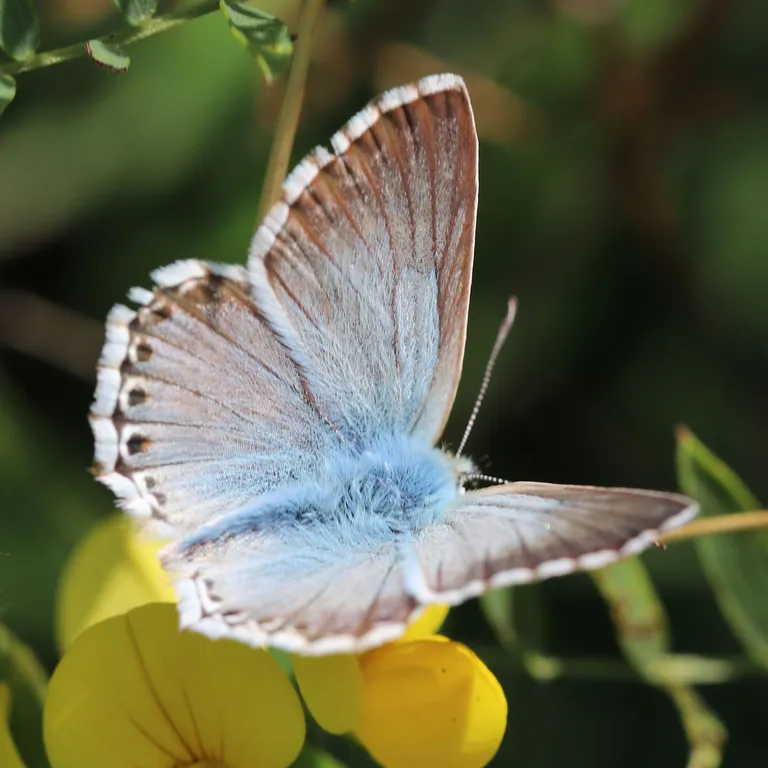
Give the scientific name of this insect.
Lysandra coridon
